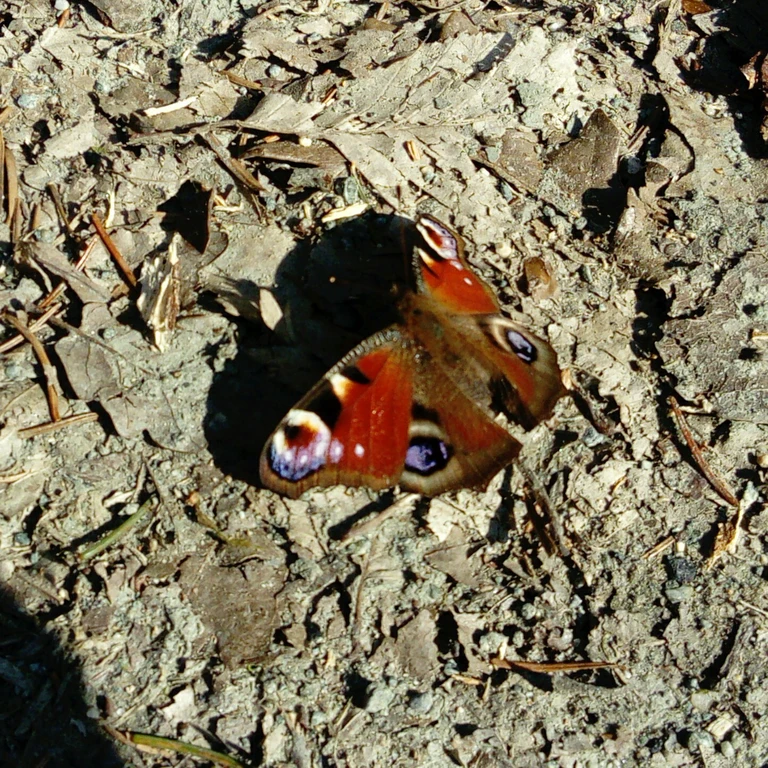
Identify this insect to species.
Aglais io
